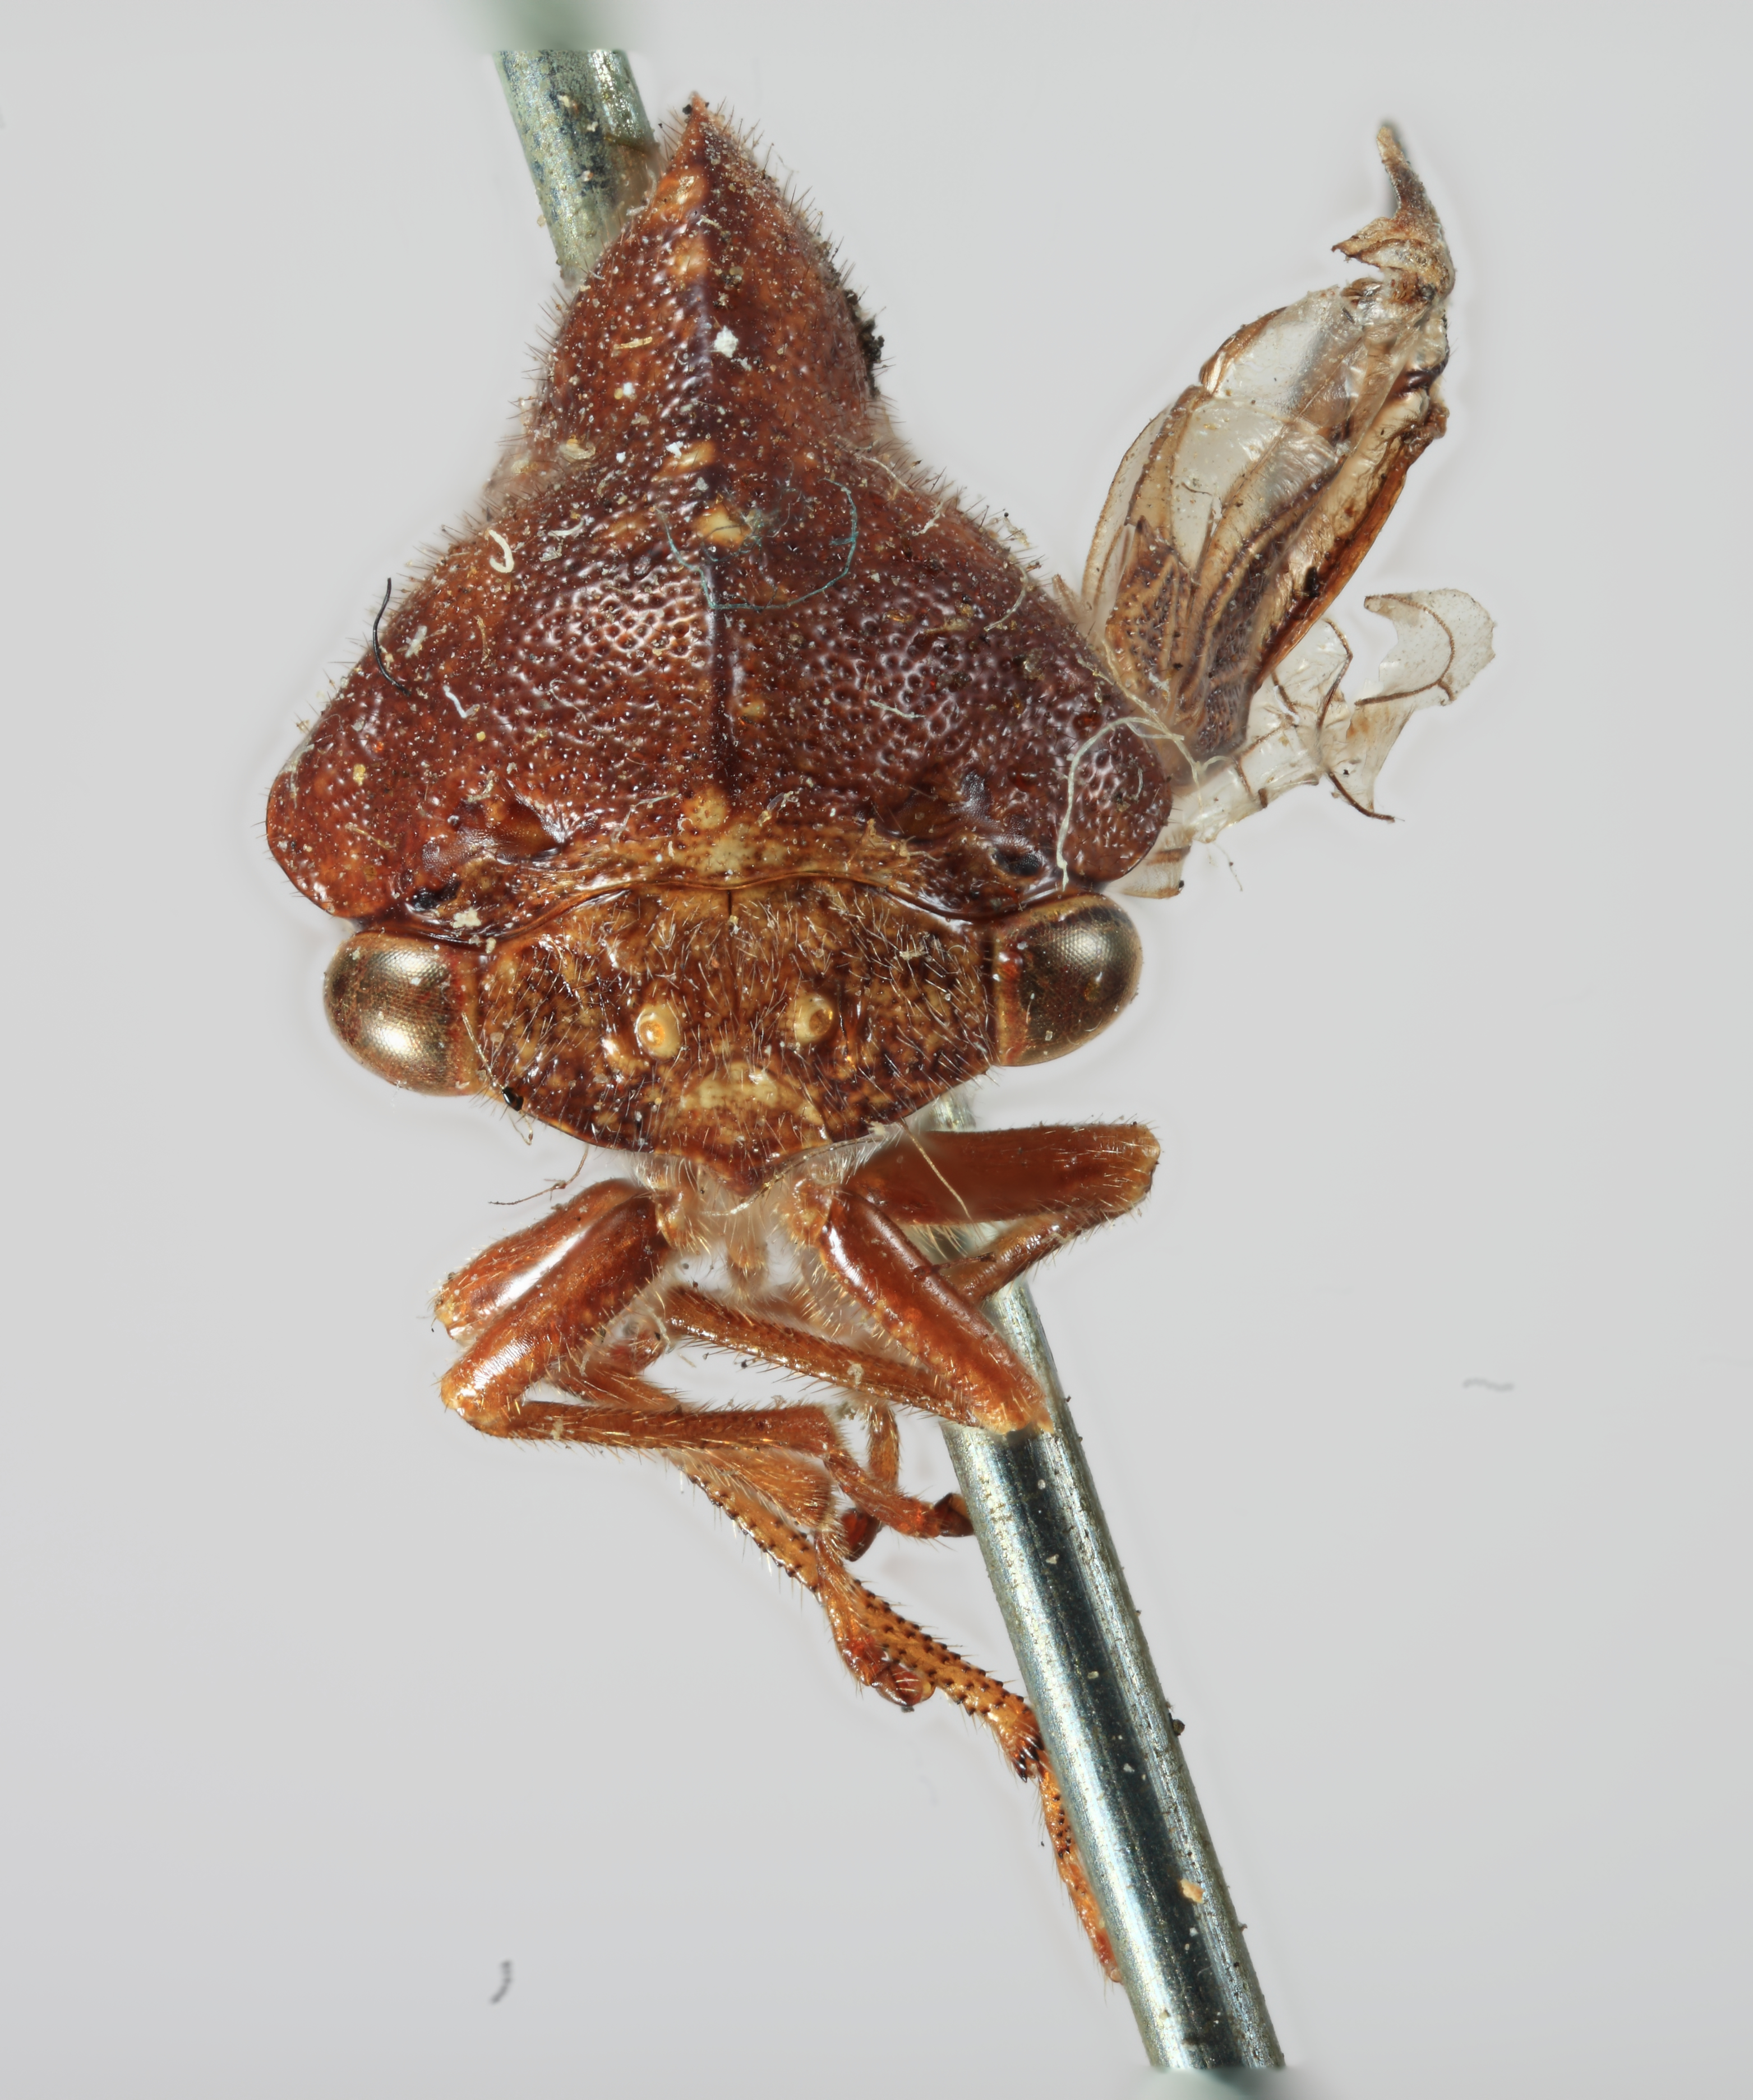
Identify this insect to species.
Telamona compacta
